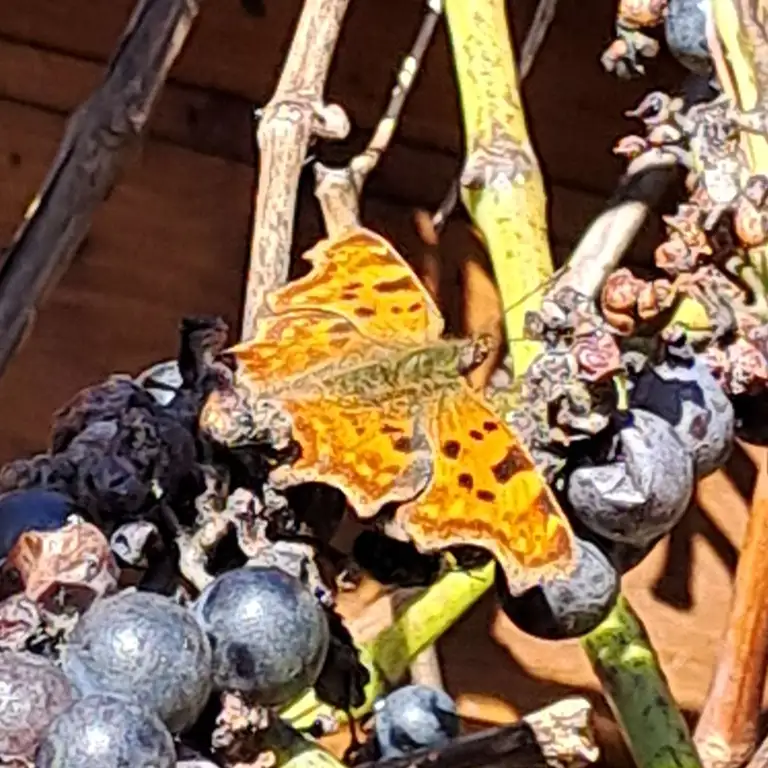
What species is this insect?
Polygonia c-album
